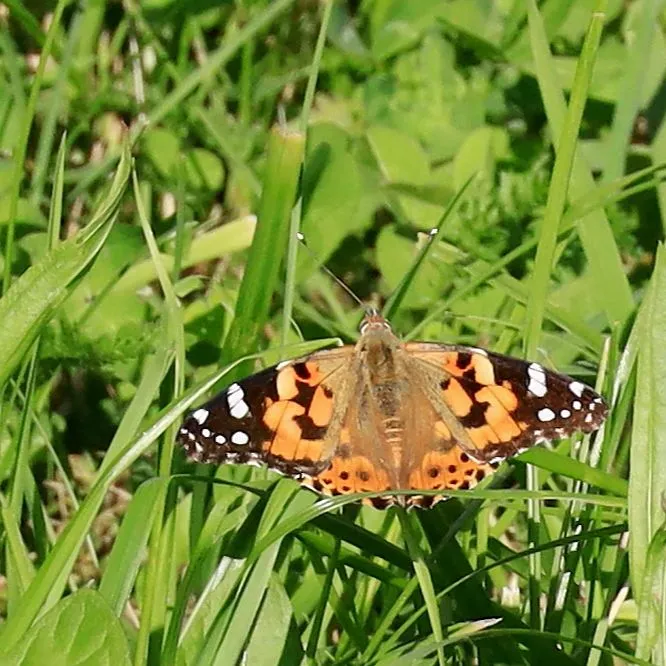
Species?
Vanessa cardui
